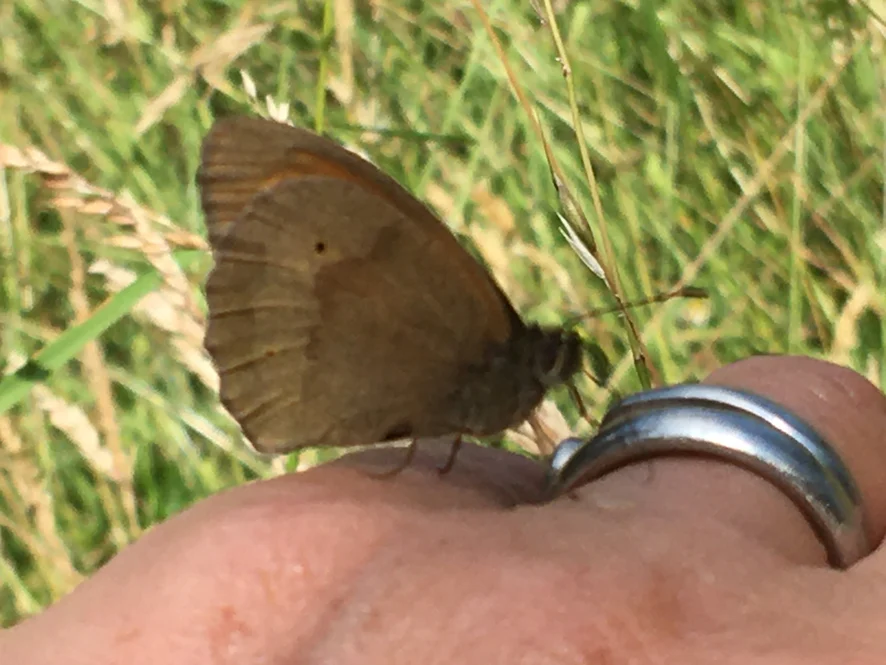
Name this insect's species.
Maniola jurtina
